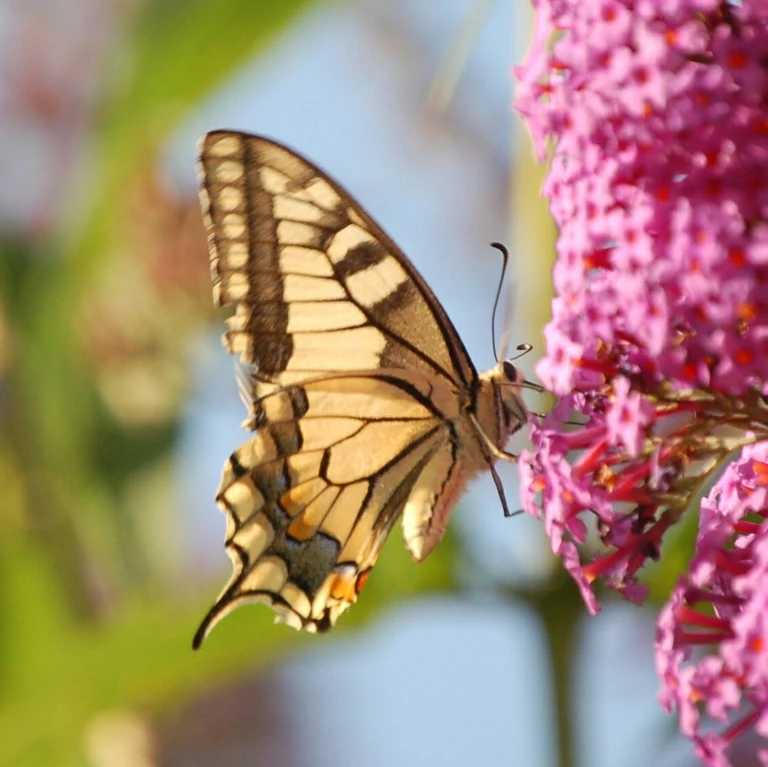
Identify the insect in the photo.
Papilio machaon
